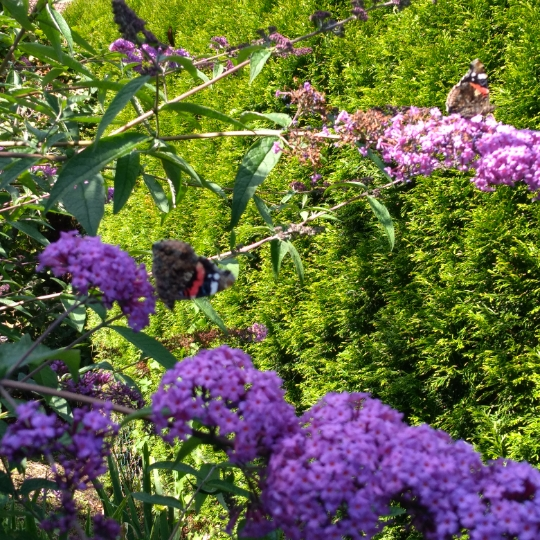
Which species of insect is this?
Vanessa atalanta
